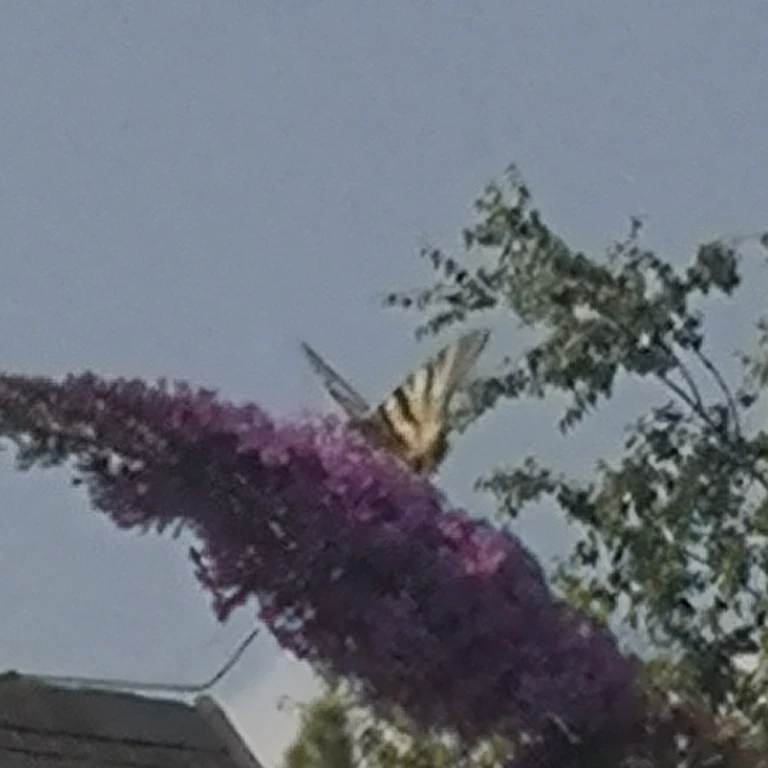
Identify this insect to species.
Iphiclides podalirius
